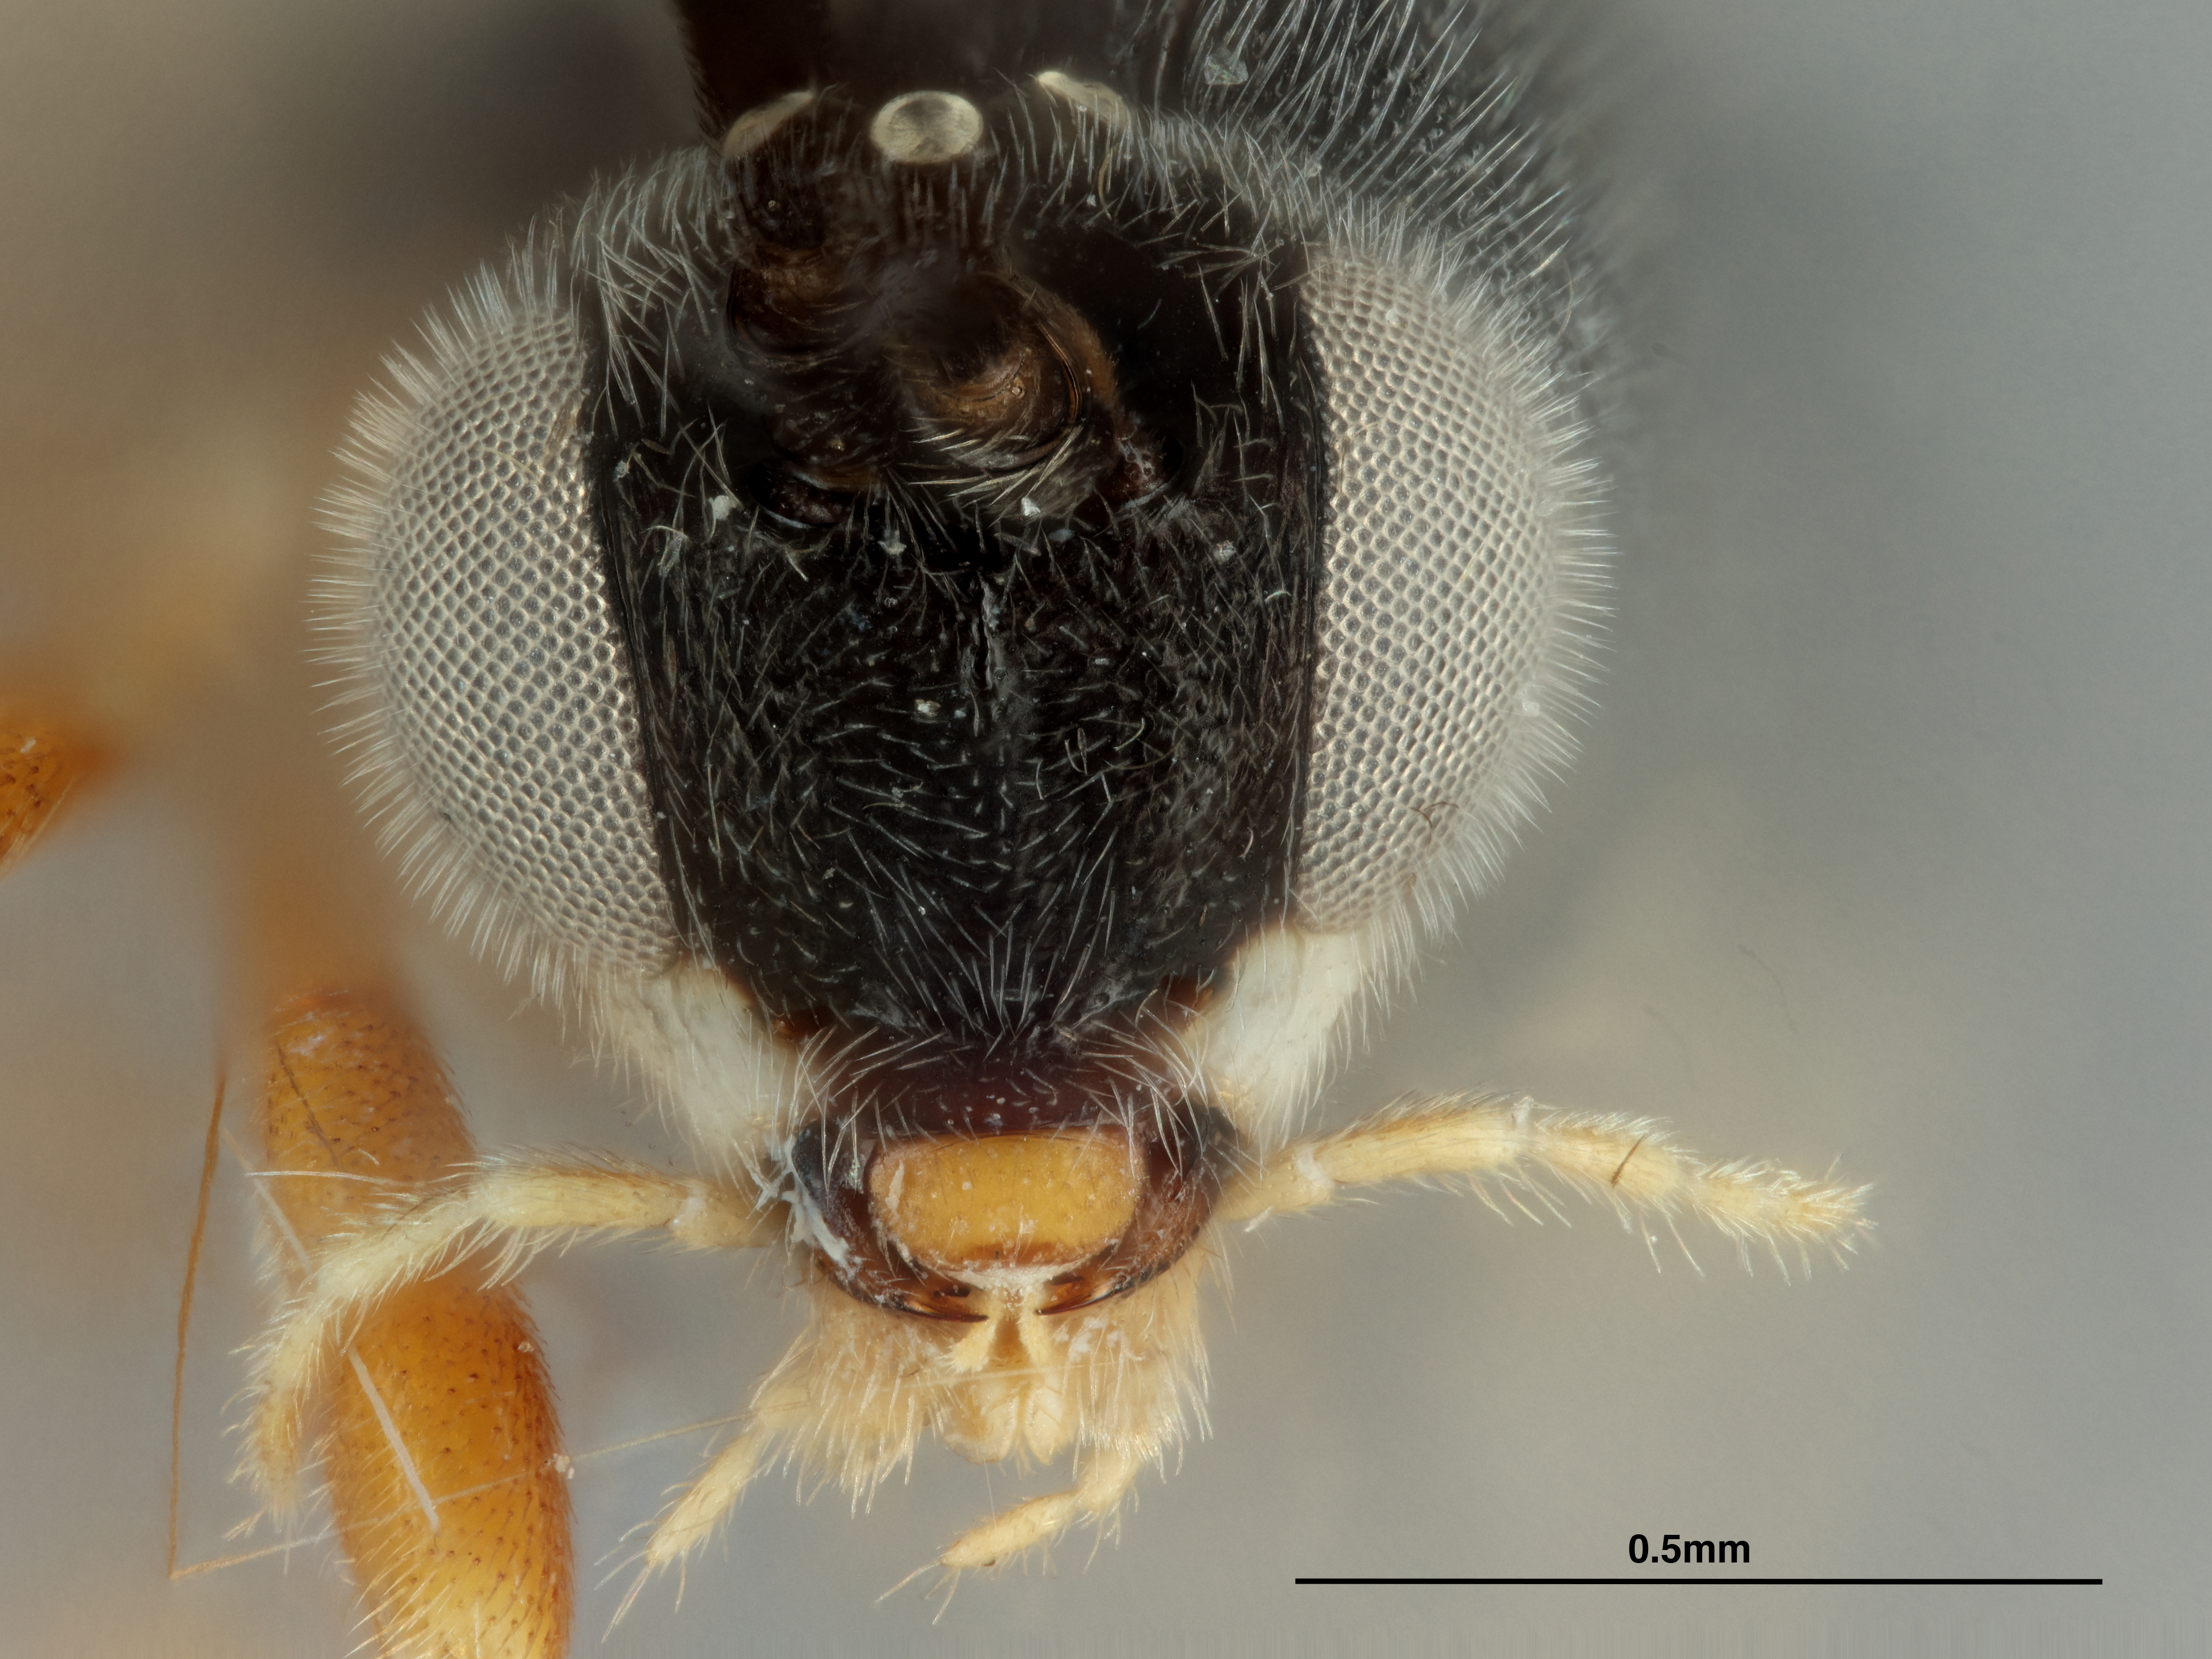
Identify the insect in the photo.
Alphomelon winniewertzae
